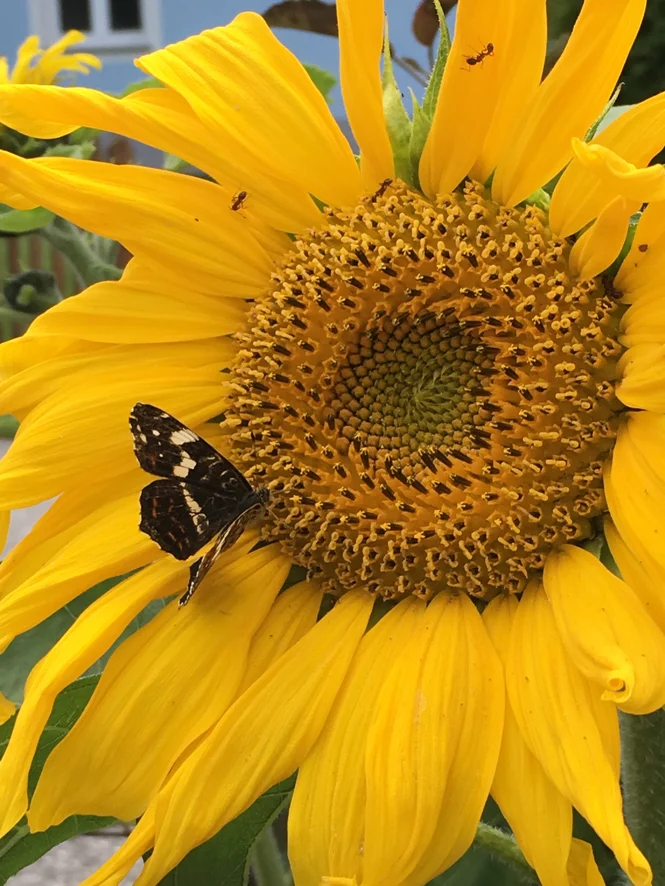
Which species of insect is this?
Araschnia levana
